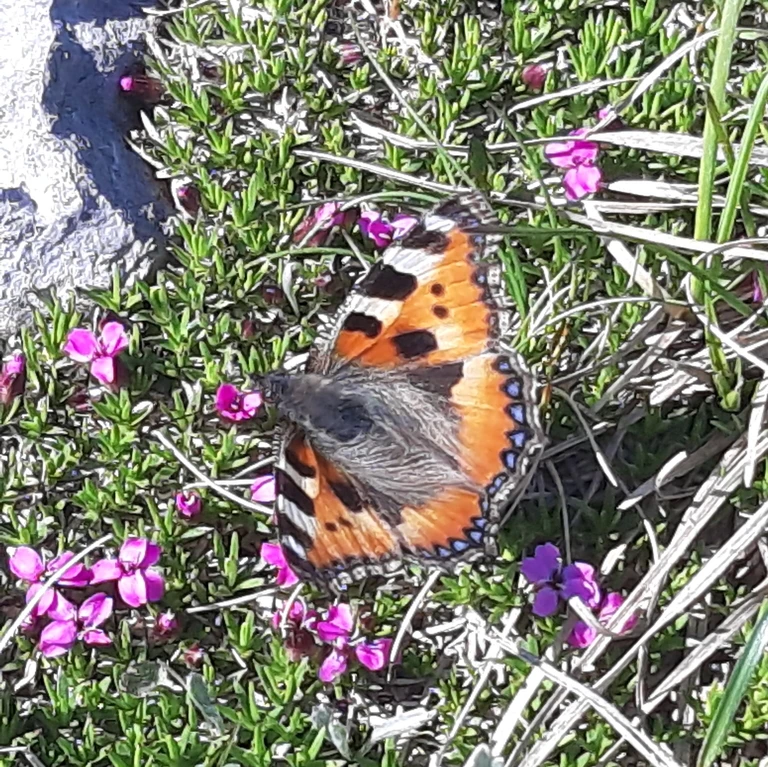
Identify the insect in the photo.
Aglais urticae
